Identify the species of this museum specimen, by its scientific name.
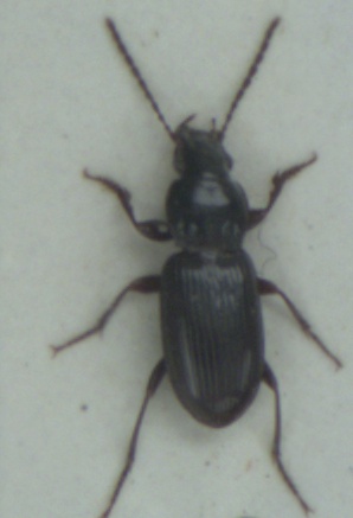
Pterostichus minor
